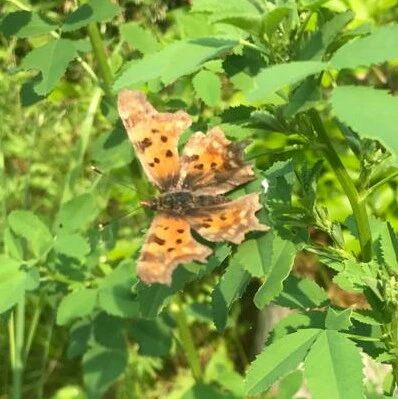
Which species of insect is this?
Polygonia c-album
